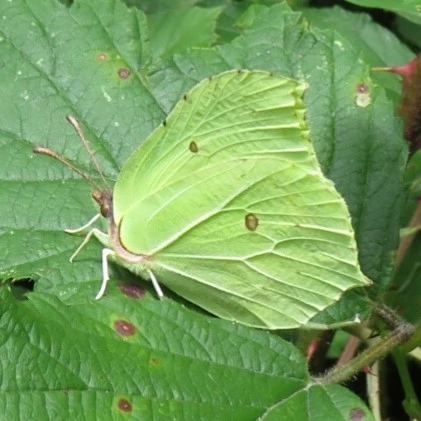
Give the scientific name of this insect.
Gonepteryx rhamni
